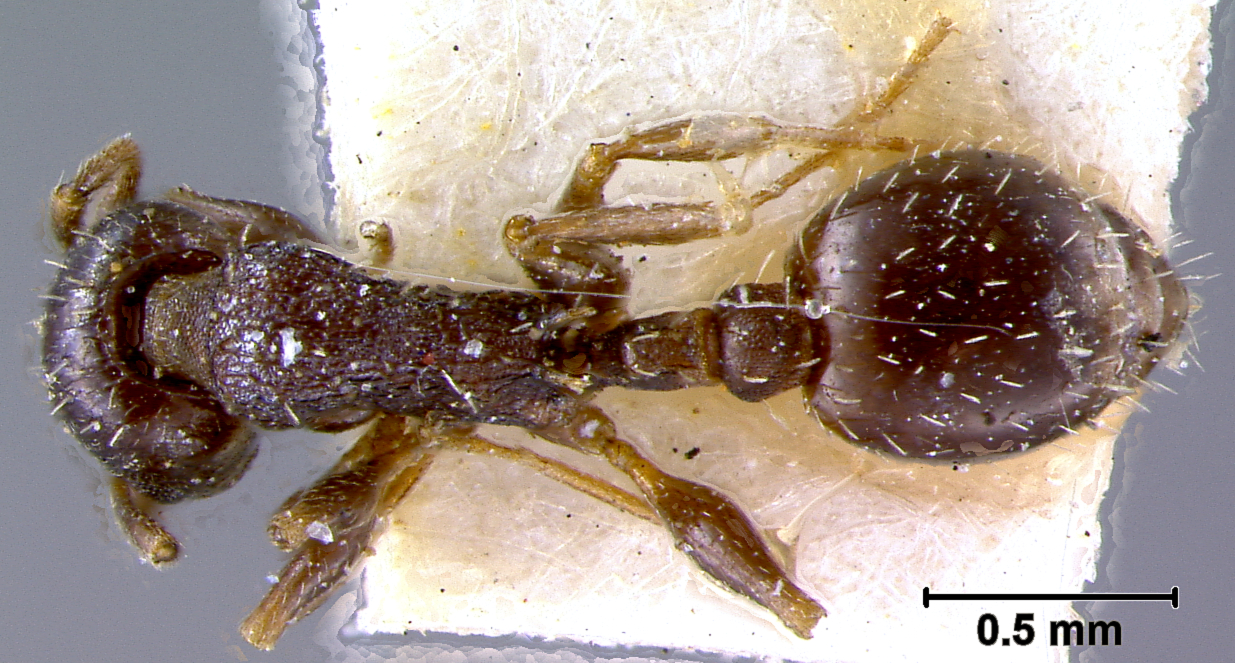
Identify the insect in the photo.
Leptothorax angustulus
